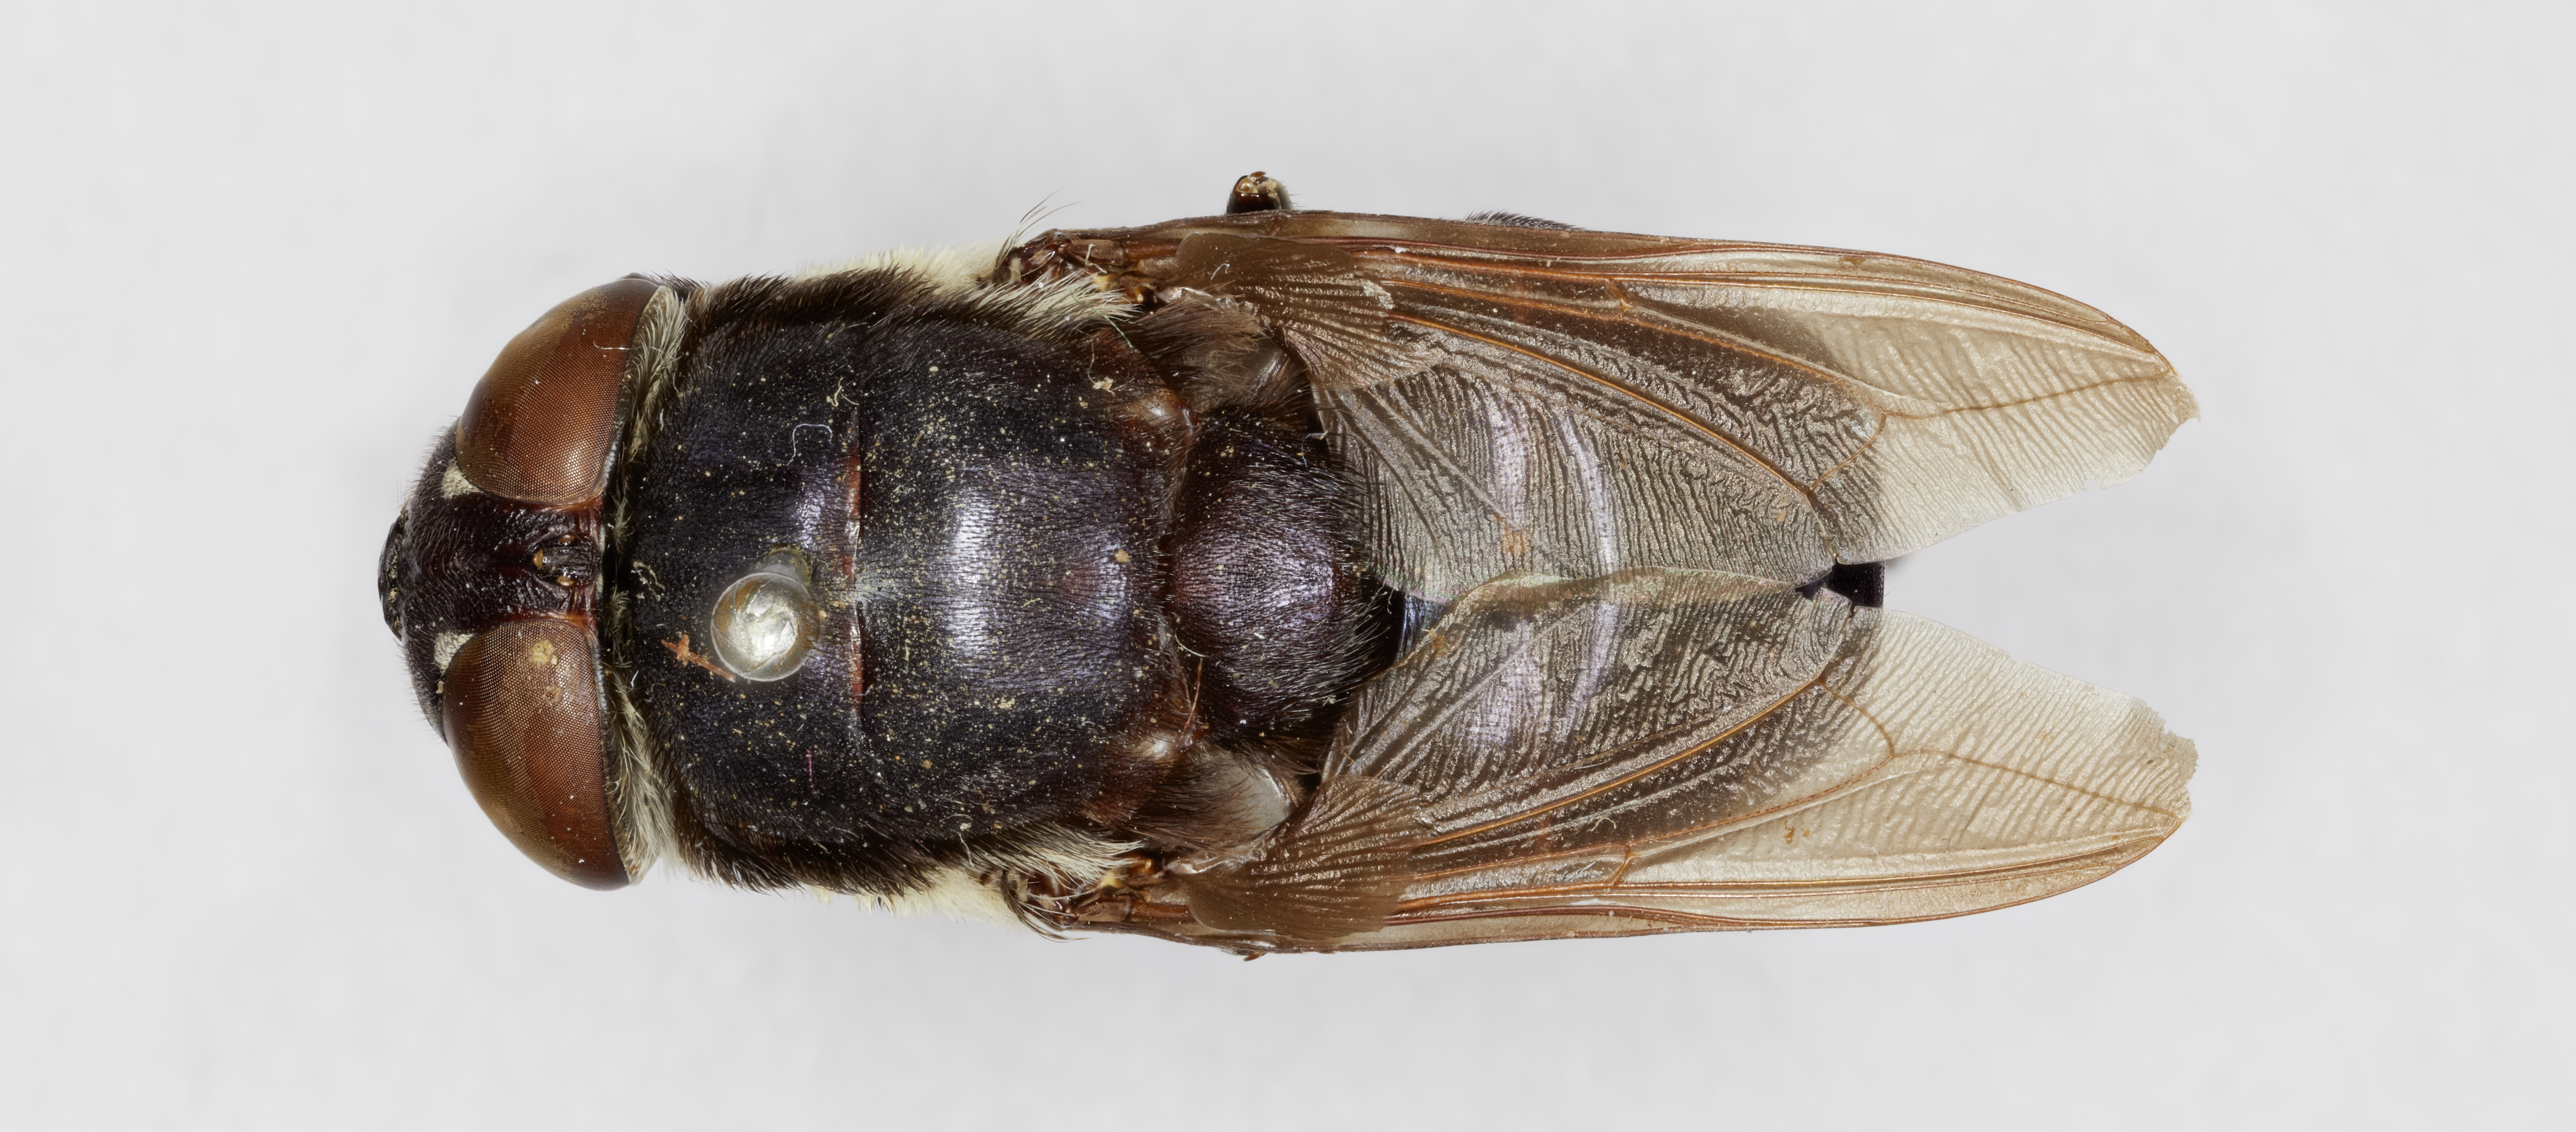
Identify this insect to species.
Cuterebra nitida
